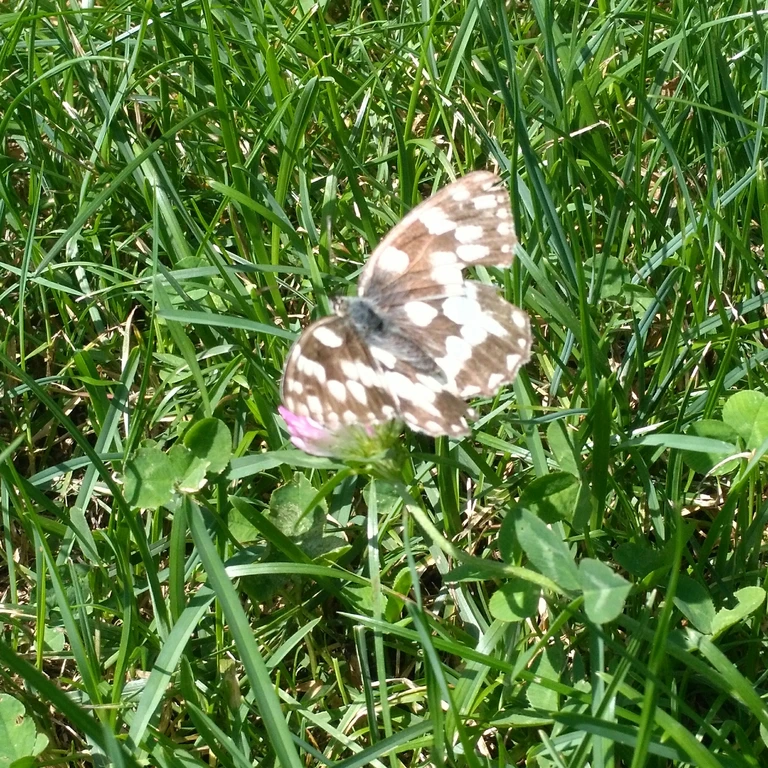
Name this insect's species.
Melanargia galathea
